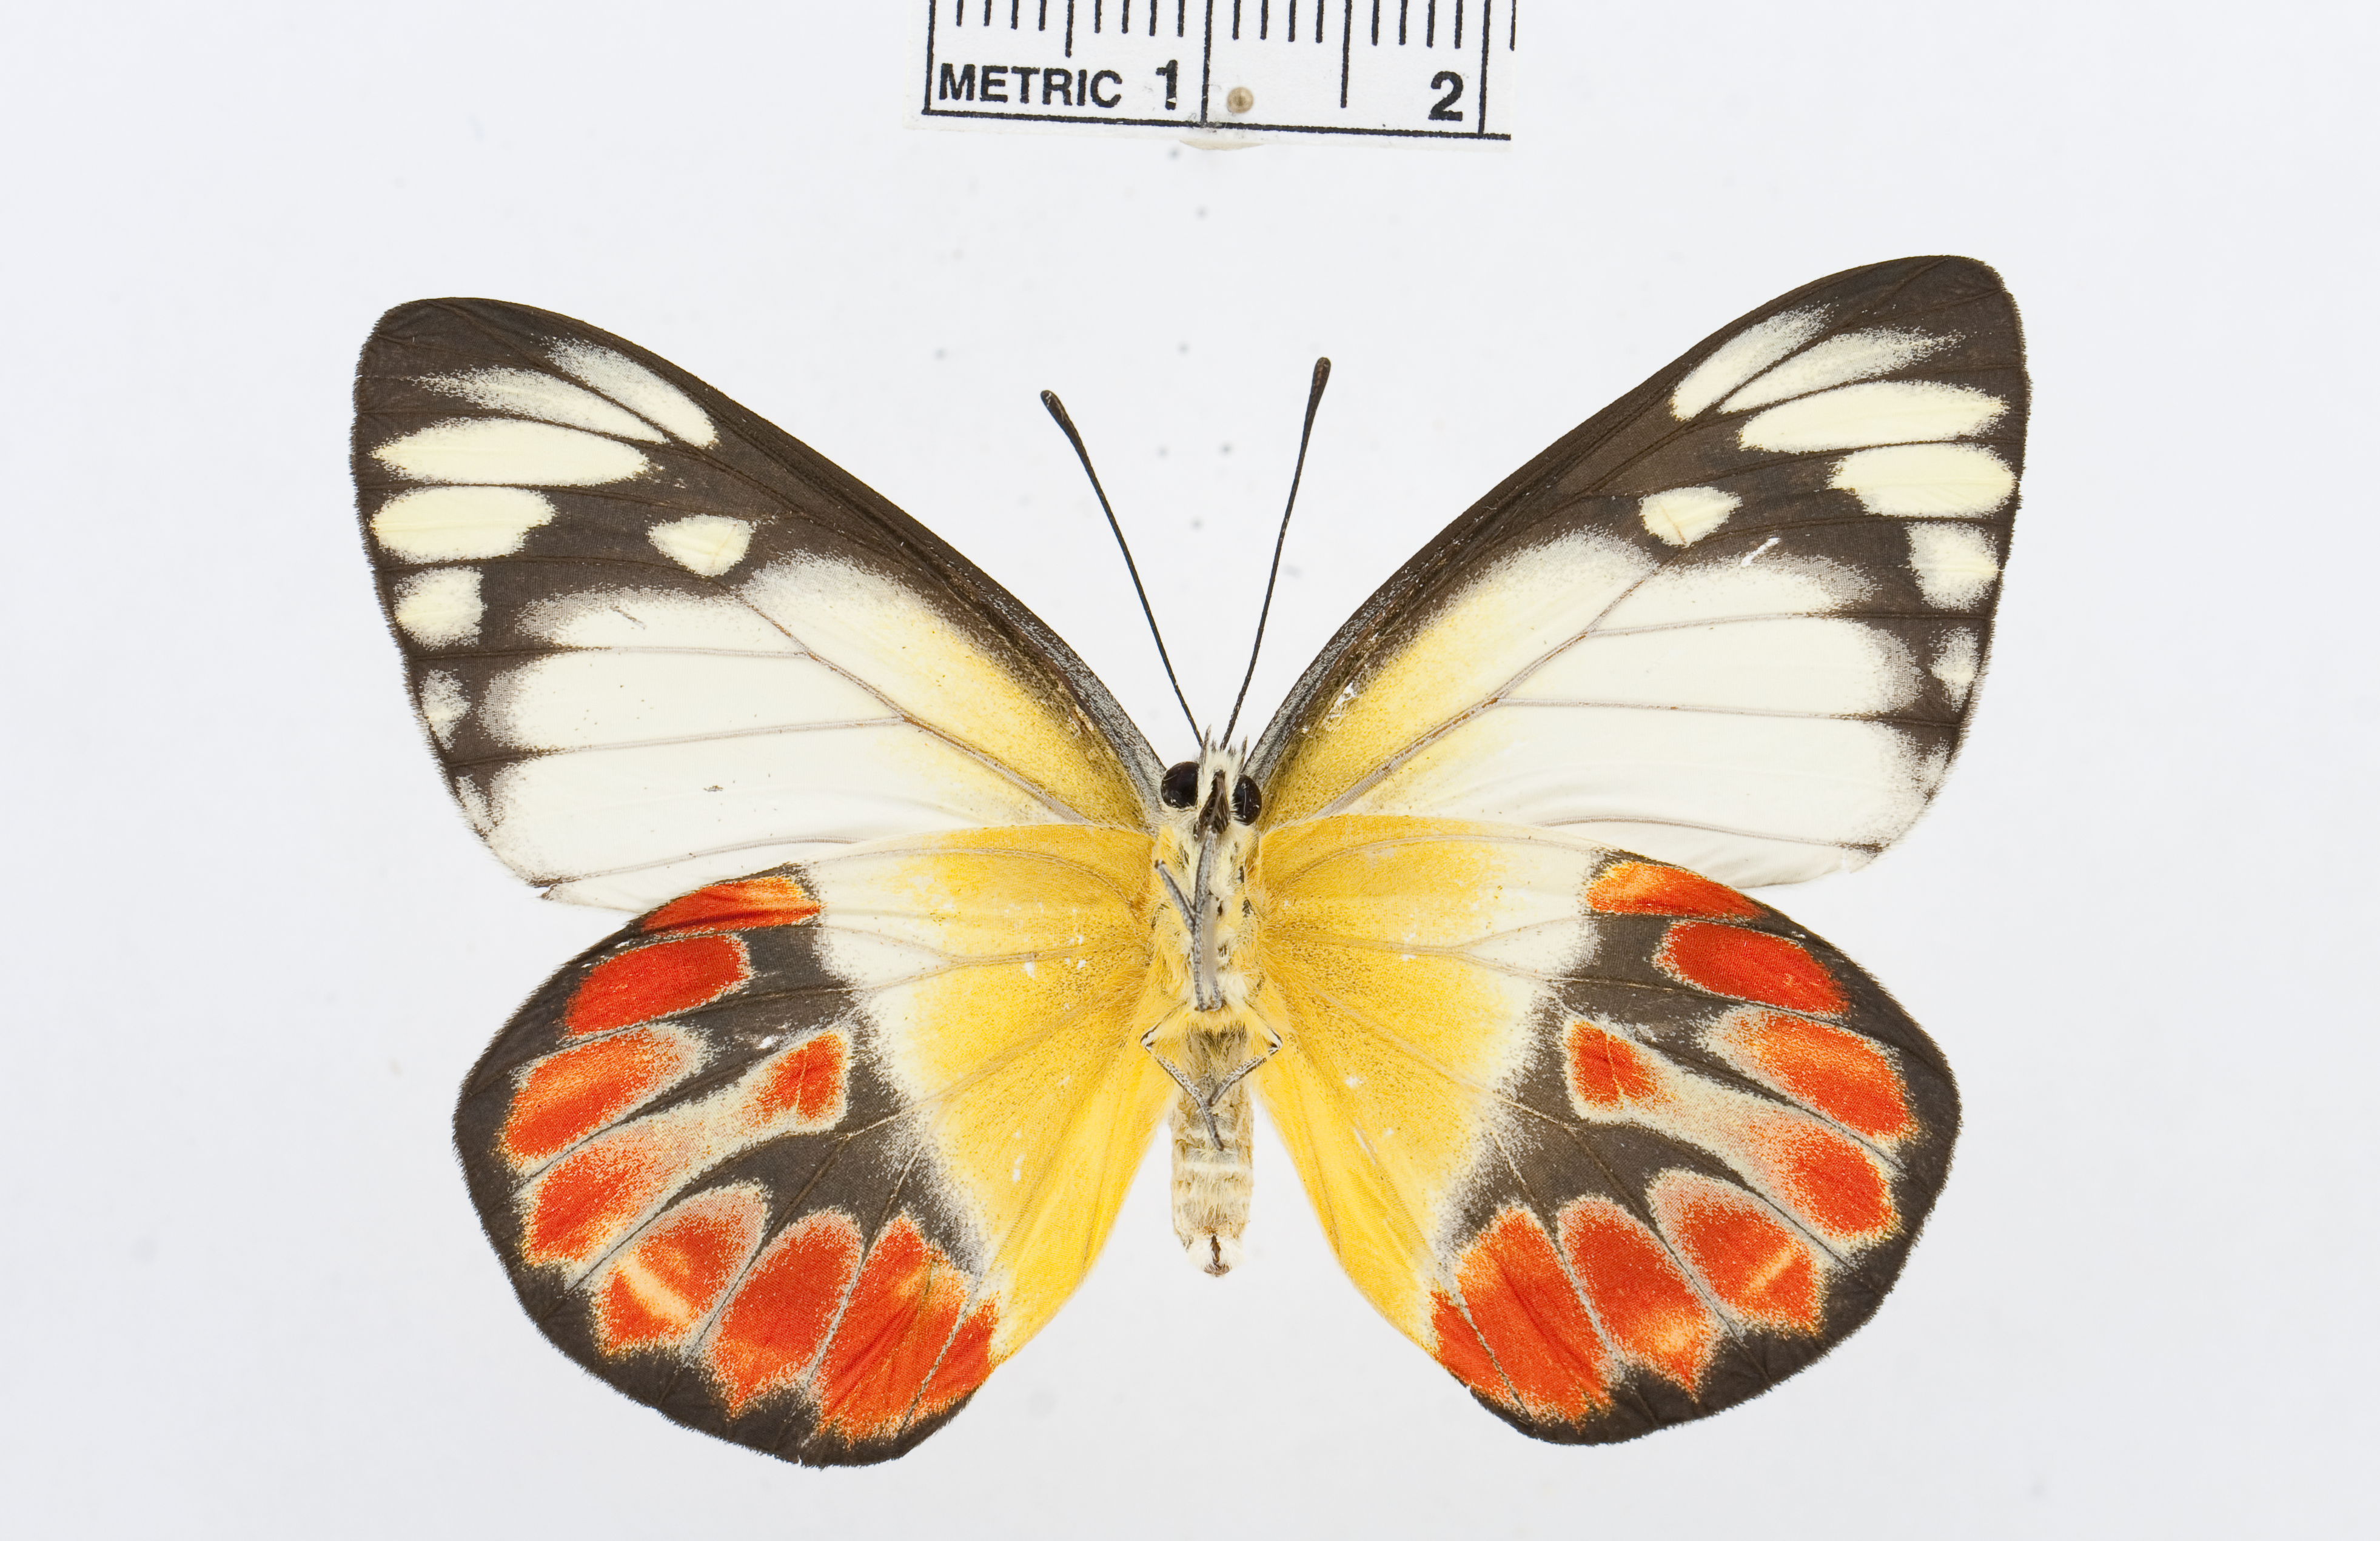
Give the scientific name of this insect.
Delias argenthona
